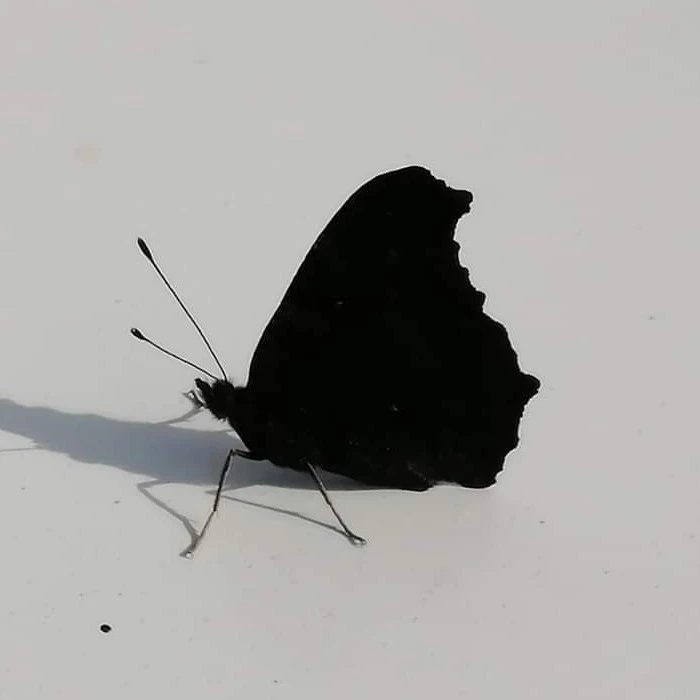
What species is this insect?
Aglais io
